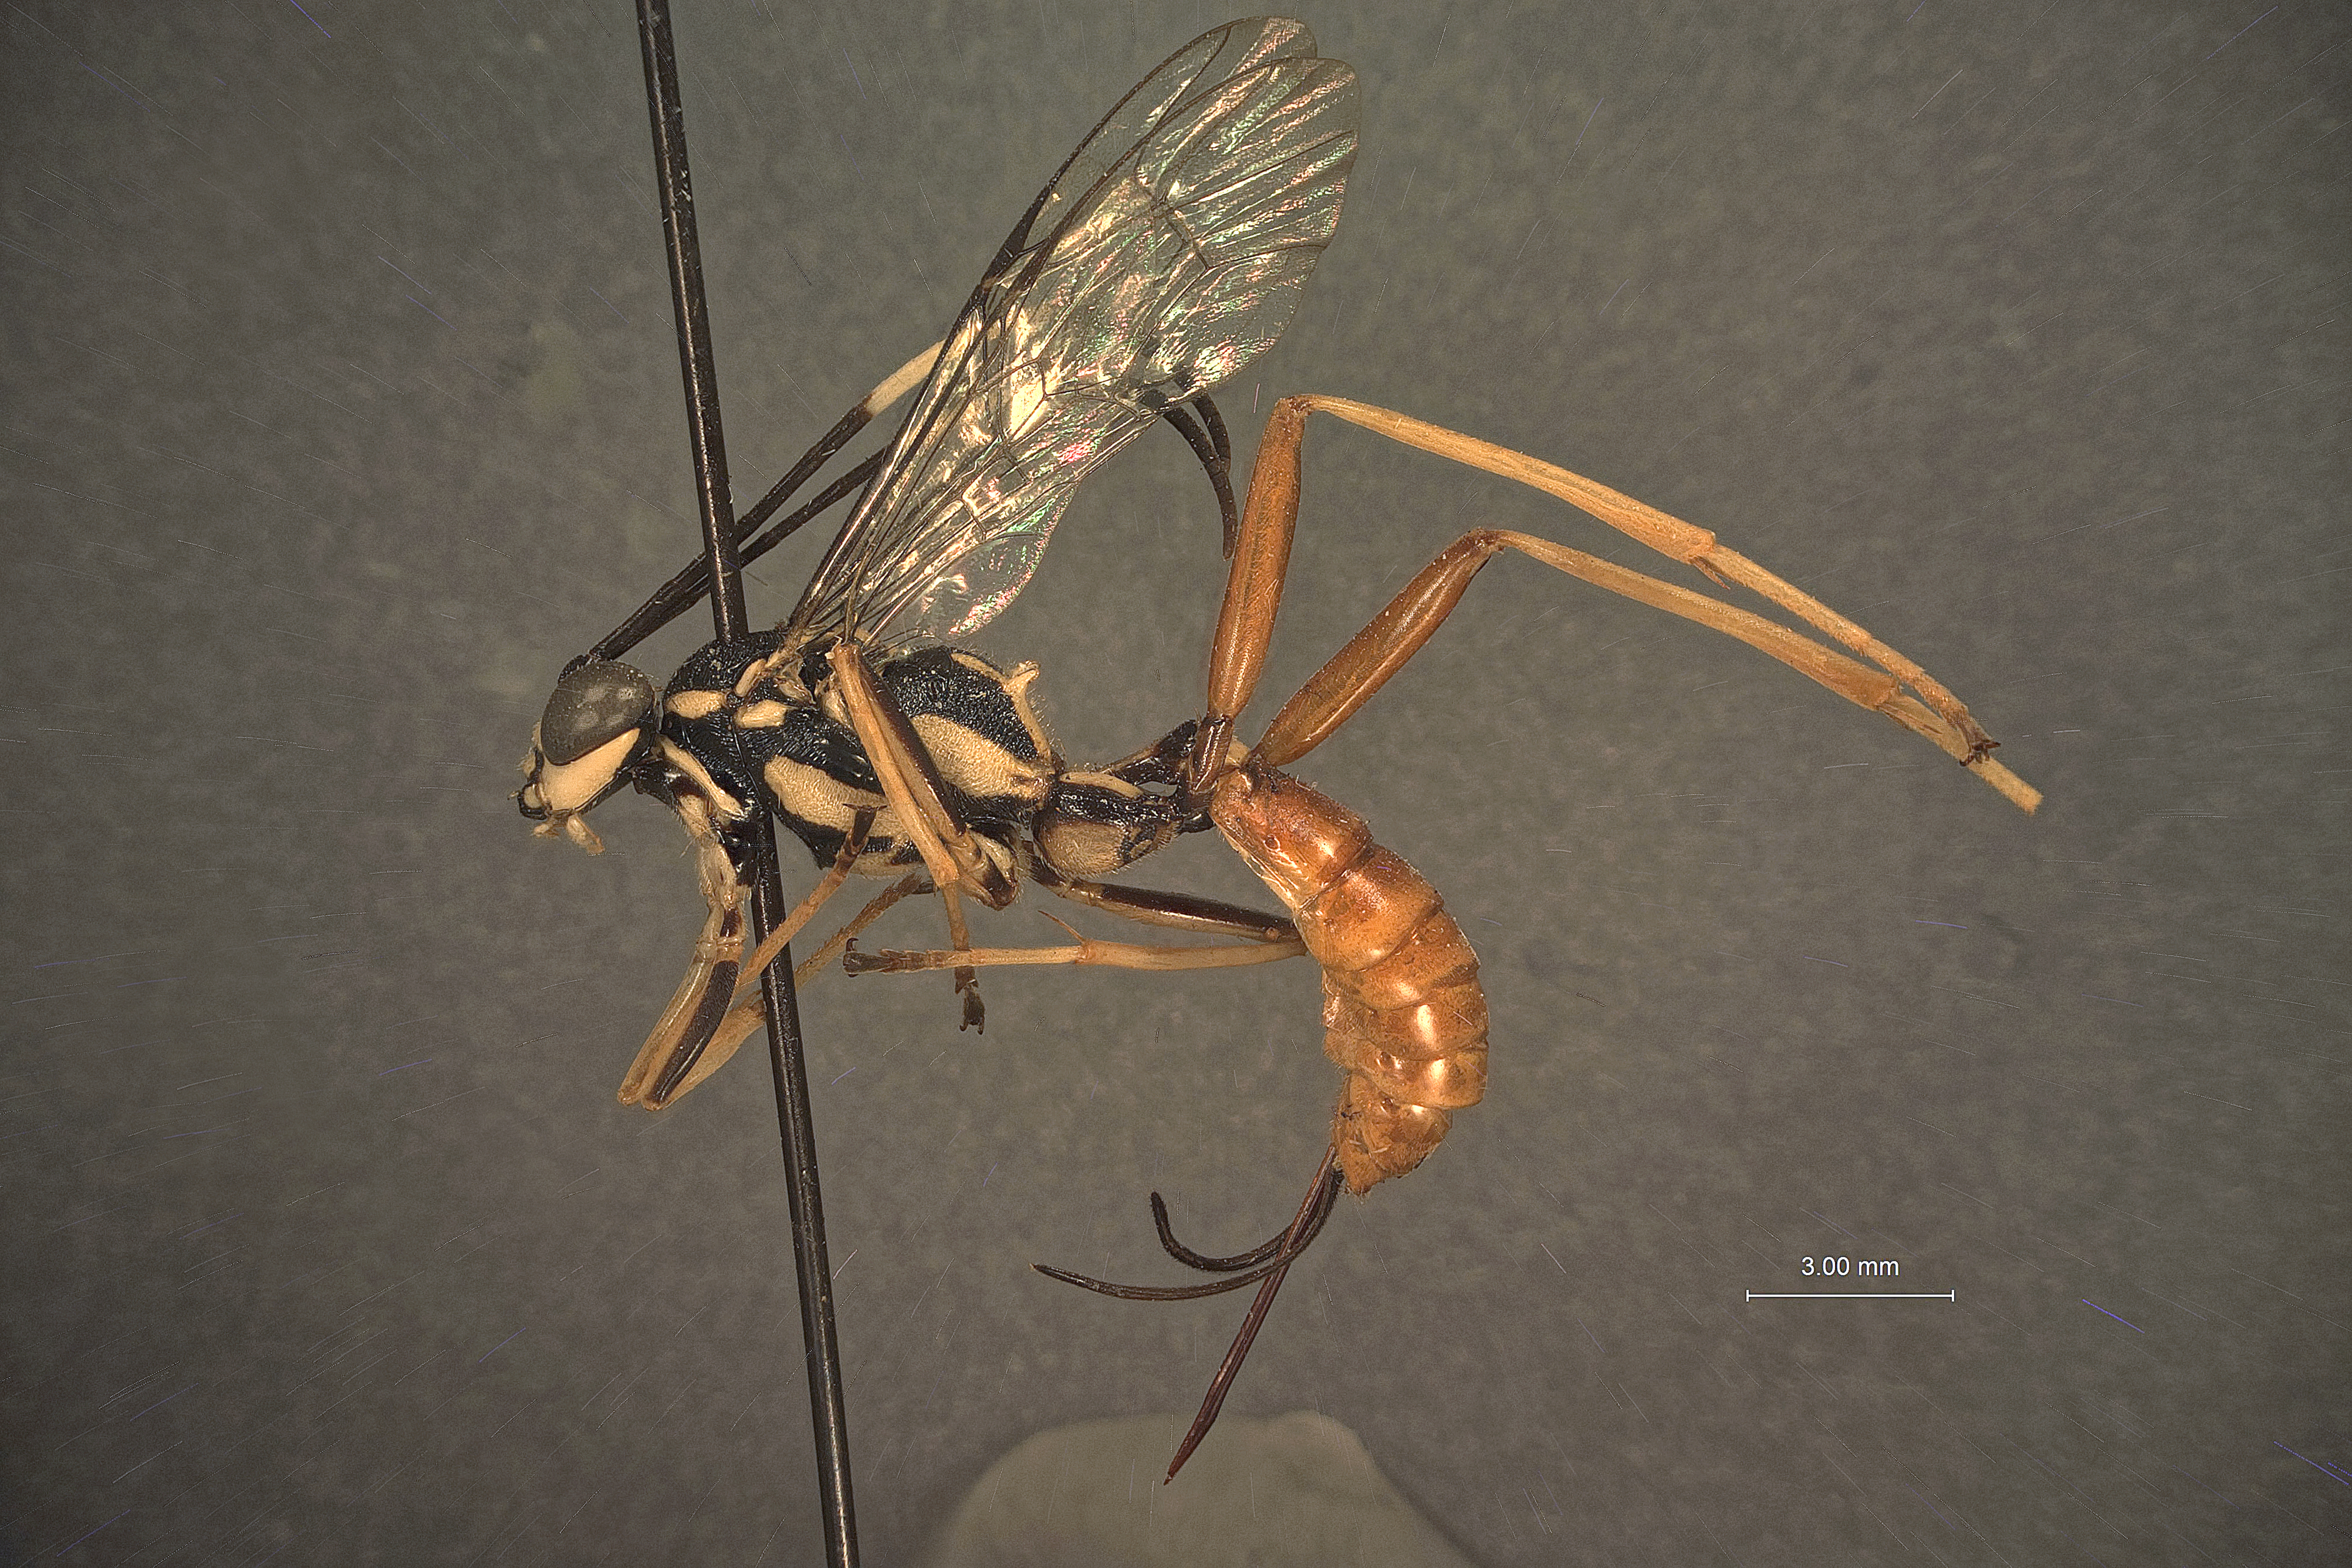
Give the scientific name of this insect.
Cryptanura coxata
